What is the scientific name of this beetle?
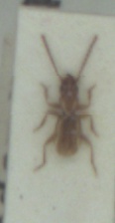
Aepopsis robinii
